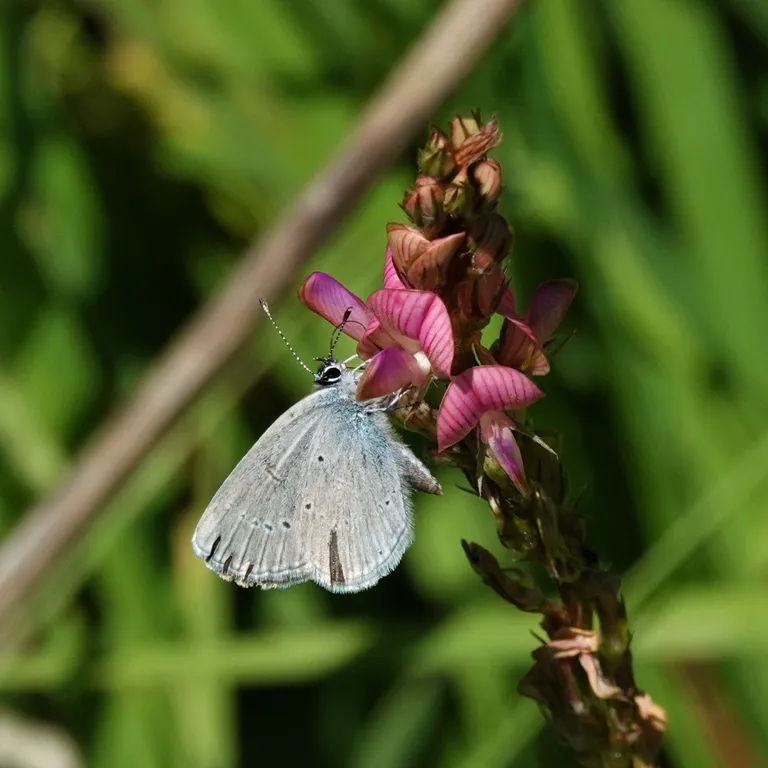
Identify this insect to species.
Cupido minimus
